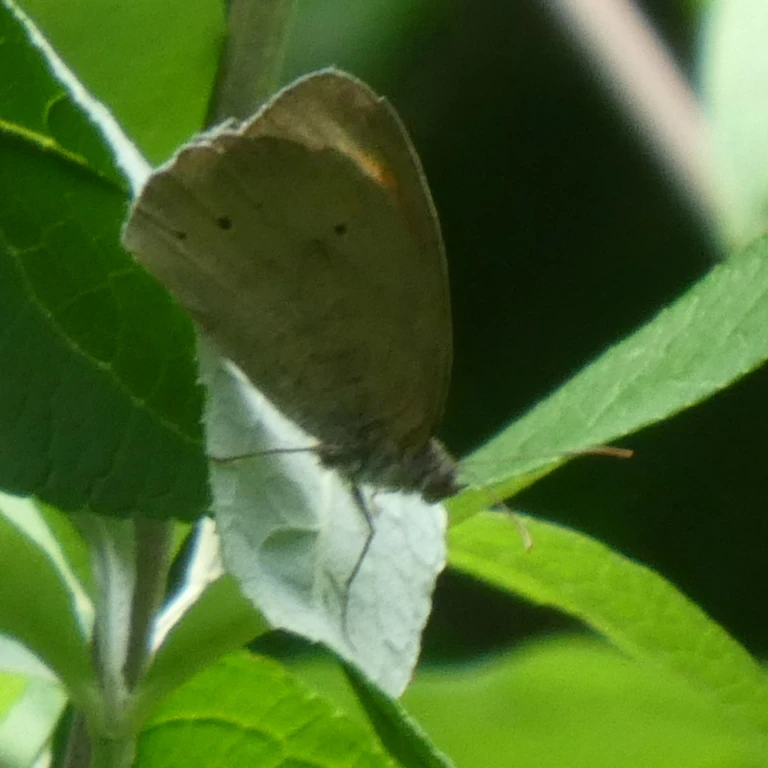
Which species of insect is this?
Maniola jurtina
